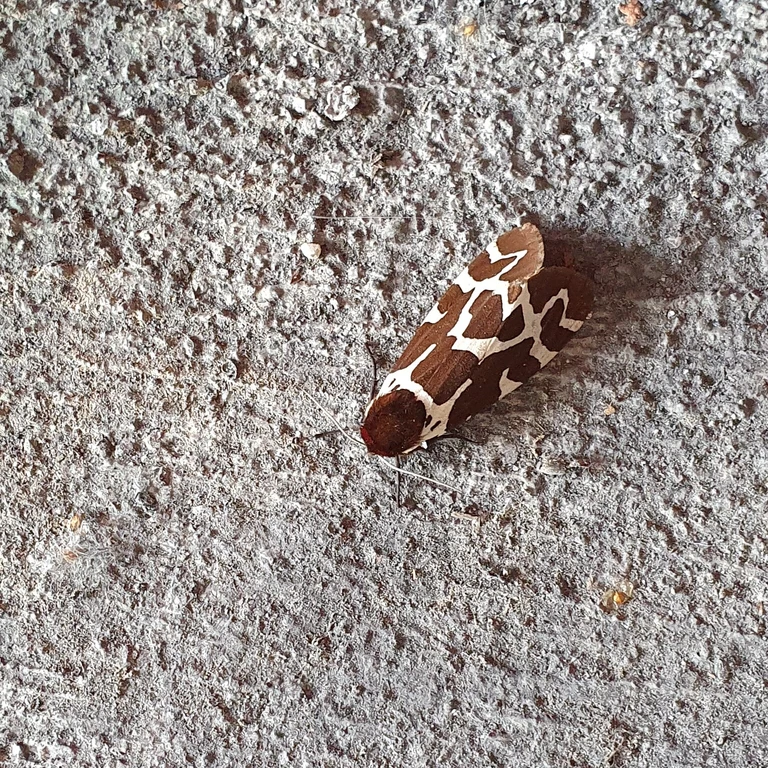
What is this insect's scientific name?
Arctia caja
